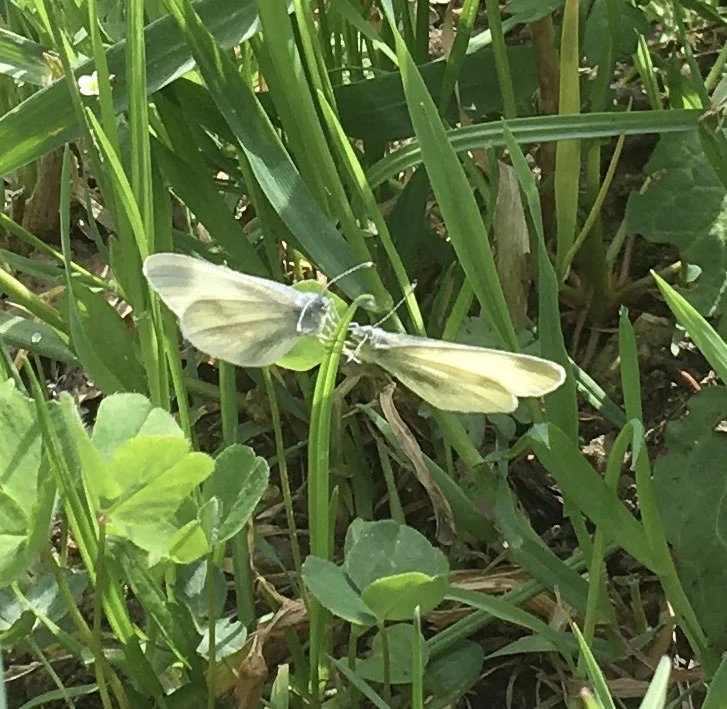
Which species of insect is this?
Leptidea sinapis/juvernica
